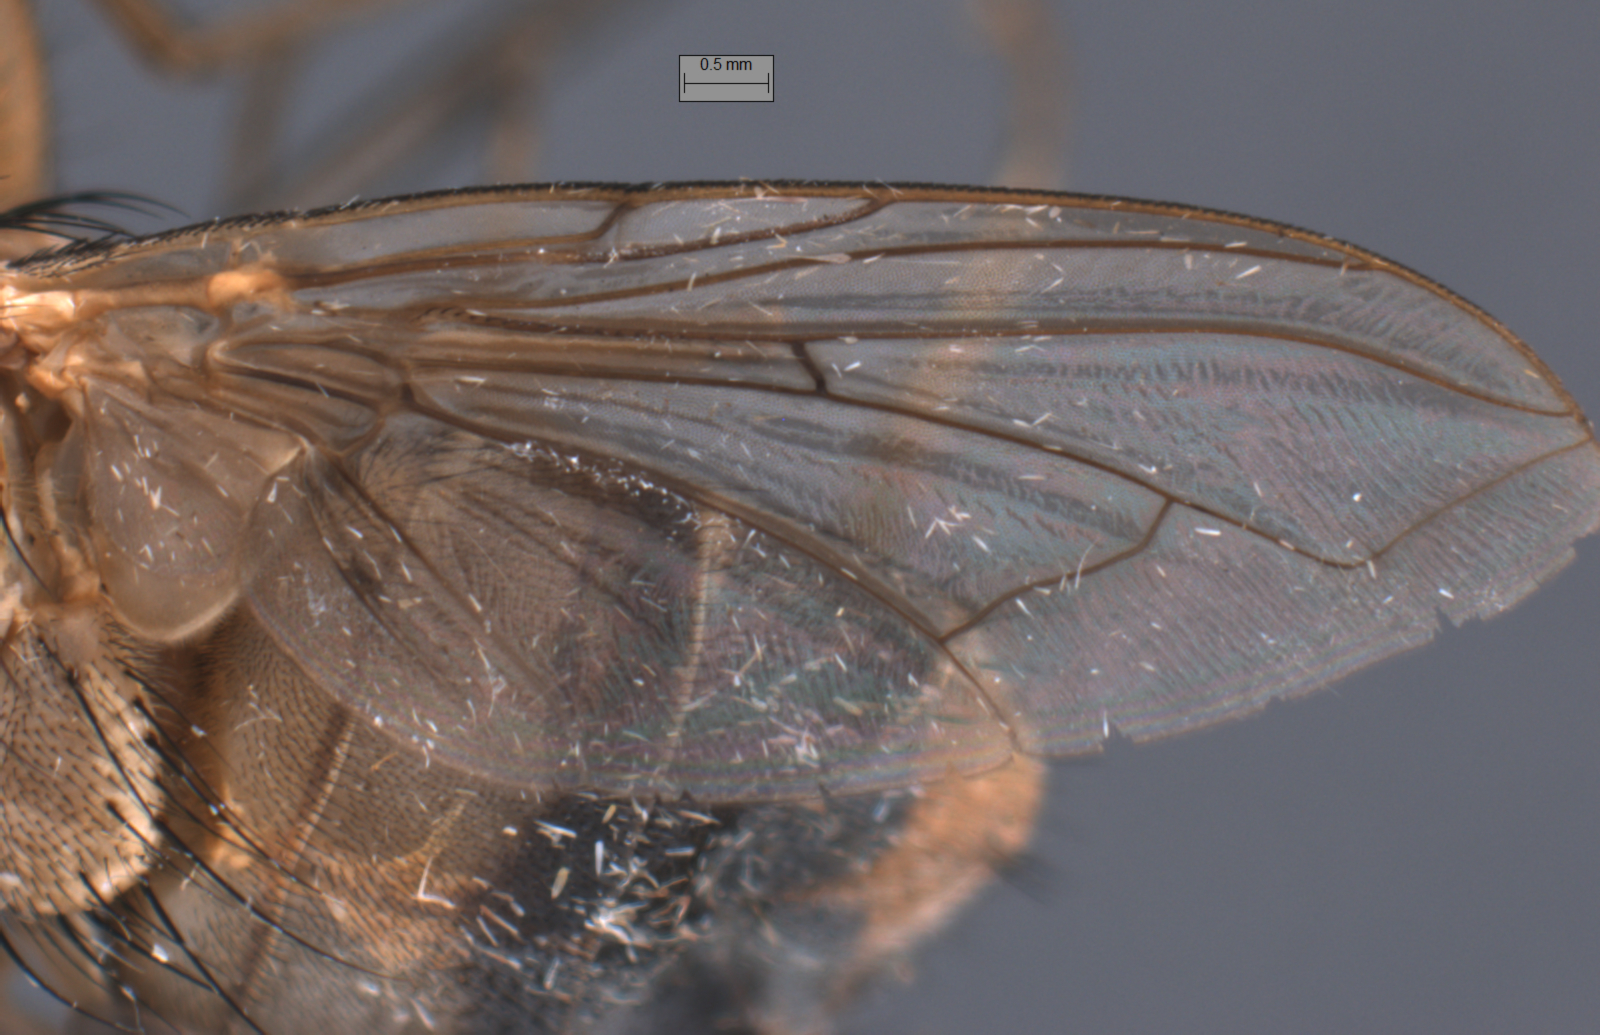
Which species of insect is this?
Auchmeromyia bequaerti
